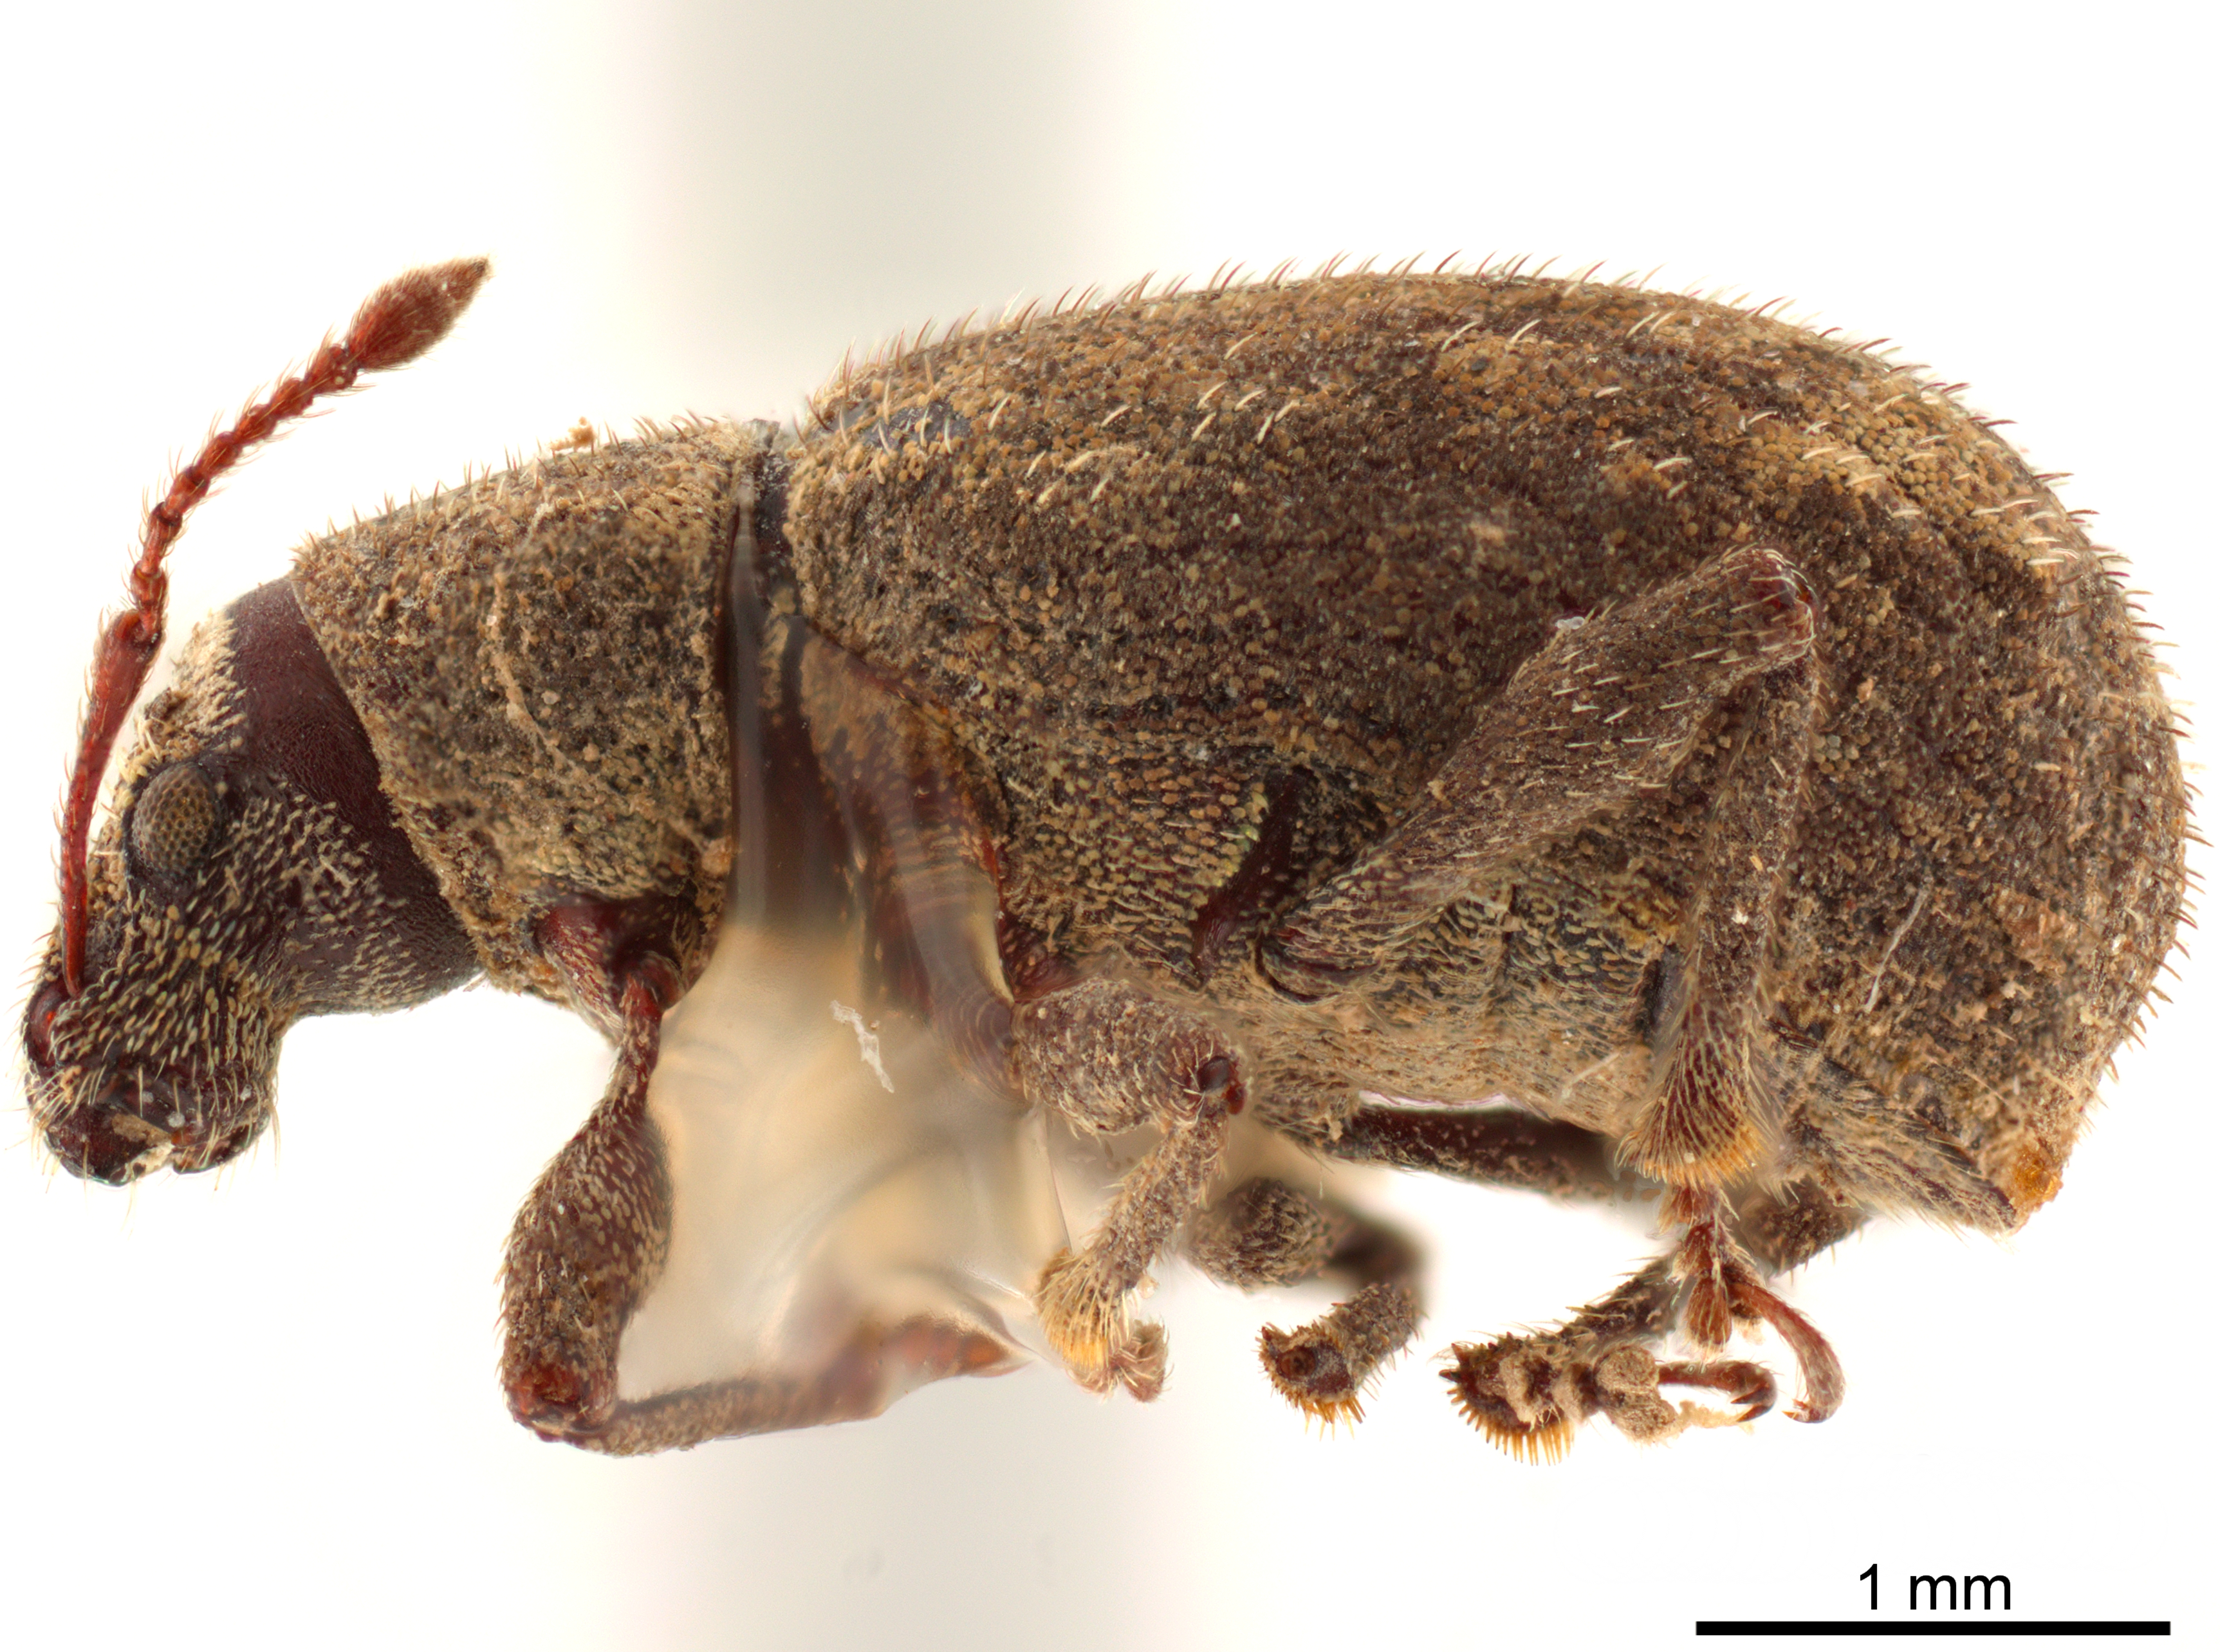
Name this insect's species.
Nemocestes tuberculatus
